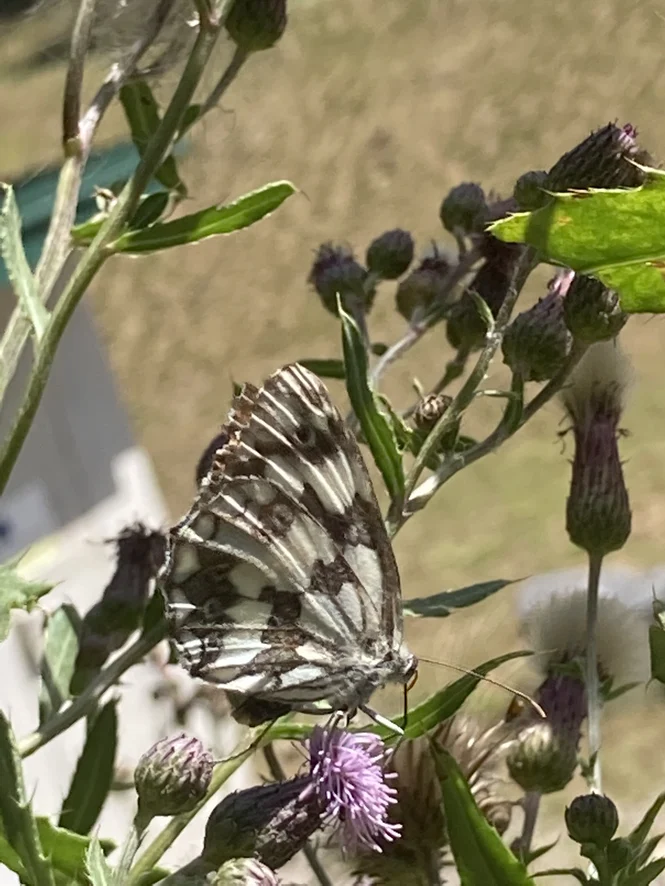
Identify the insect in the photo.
Melanargia galathea
